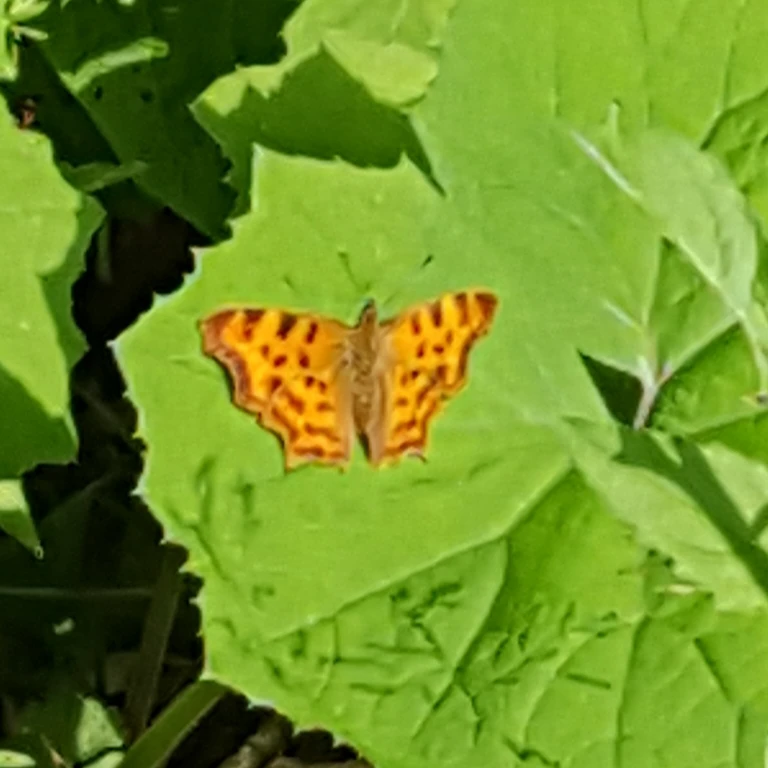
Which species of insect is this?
Polygonia c-album
